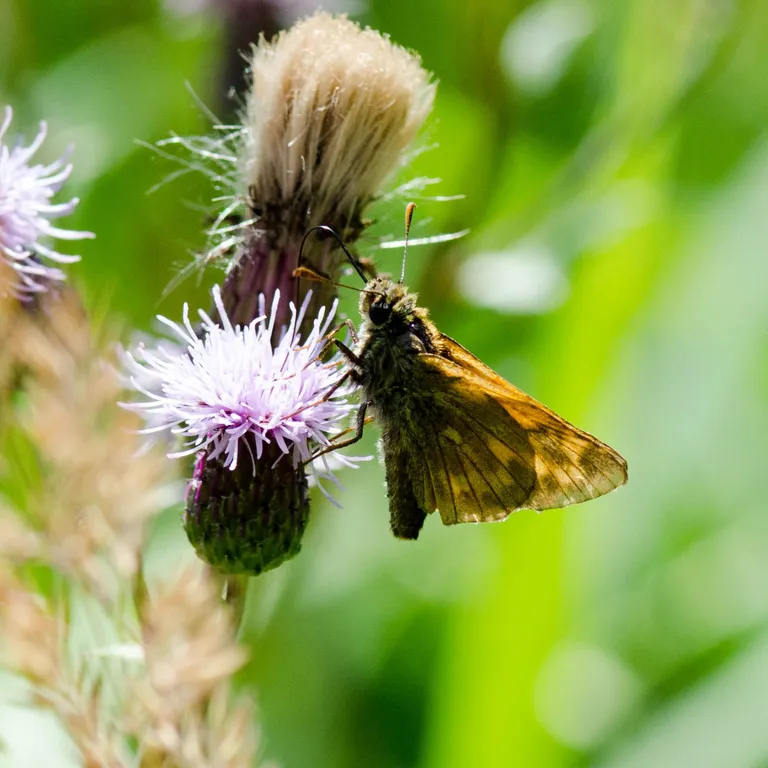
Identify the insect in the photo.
Ochlodes sylvanus (also Ochlodes venata)
